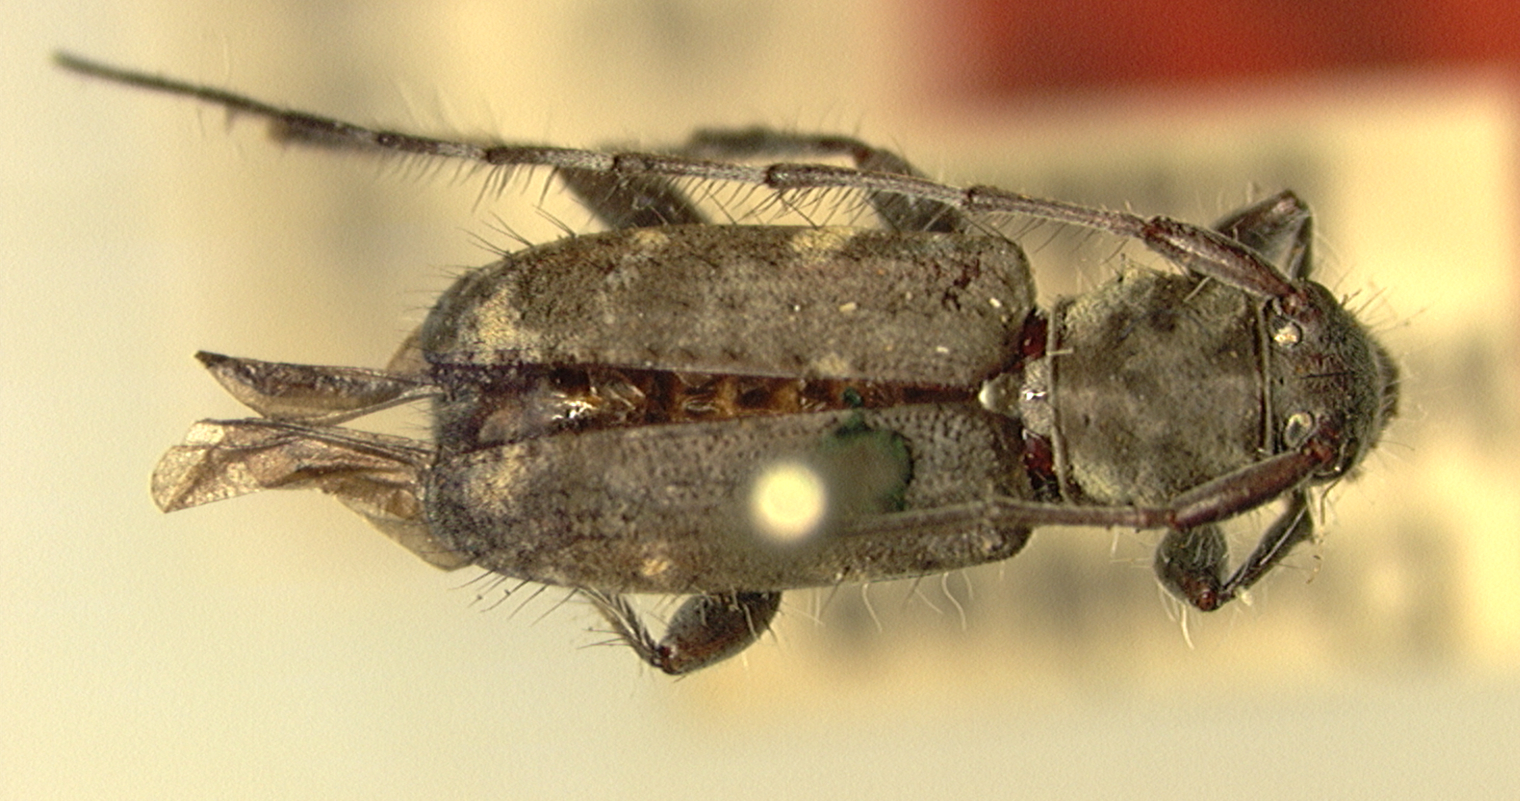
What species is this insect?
Myromeus immaculicollis (also Myromeus fumosus)
